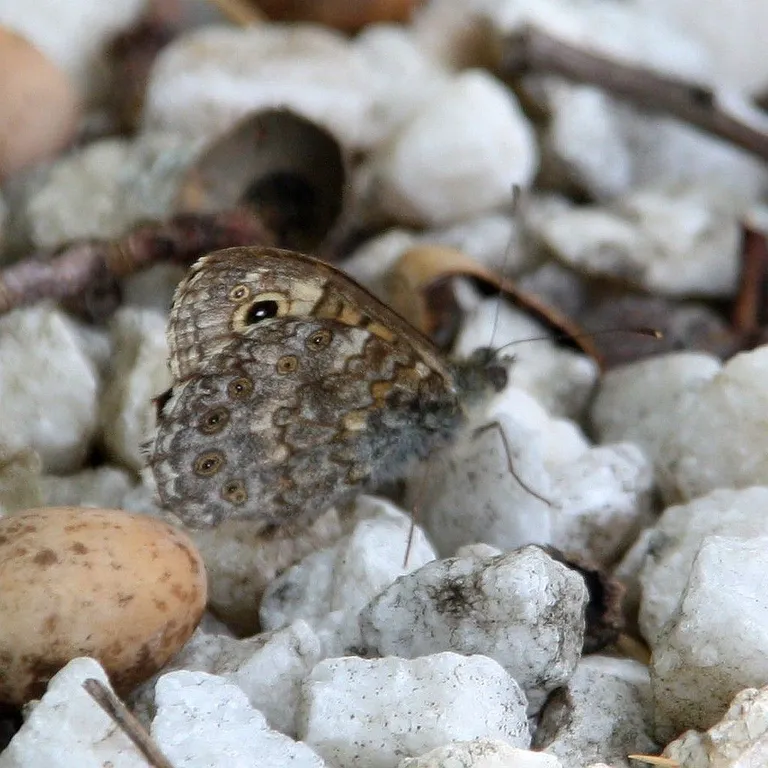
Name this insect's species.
Lasiommata megera (also Pararge megera)
